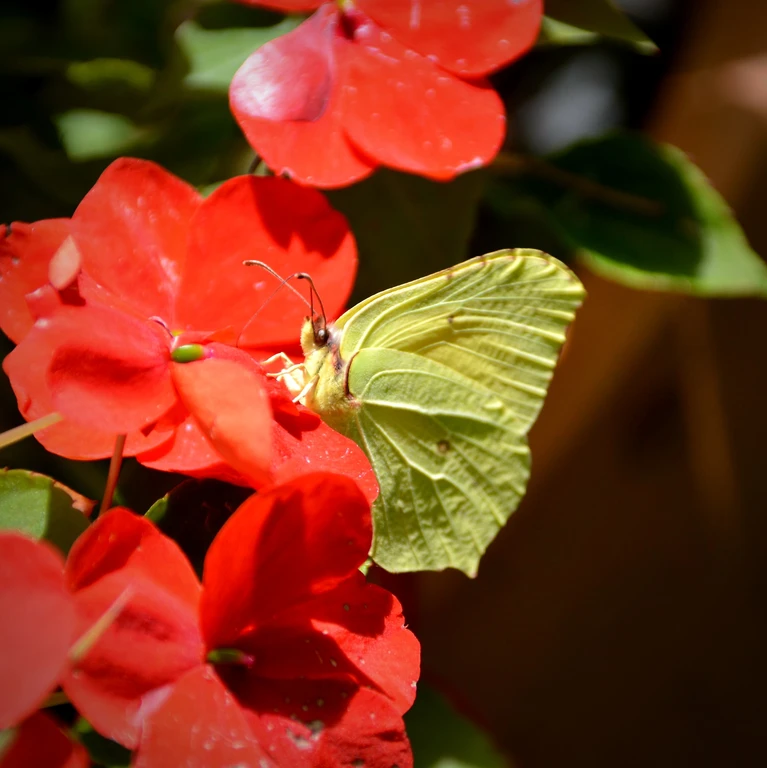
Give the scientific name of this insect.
Gonepteryx rhamni
